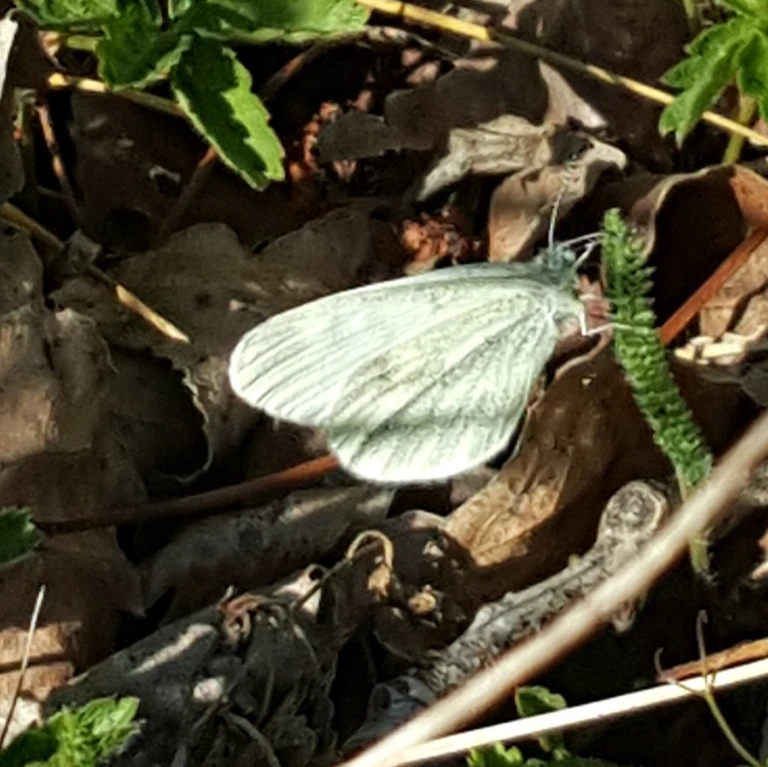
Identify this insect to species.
Leptidea sinapis/juvernica
